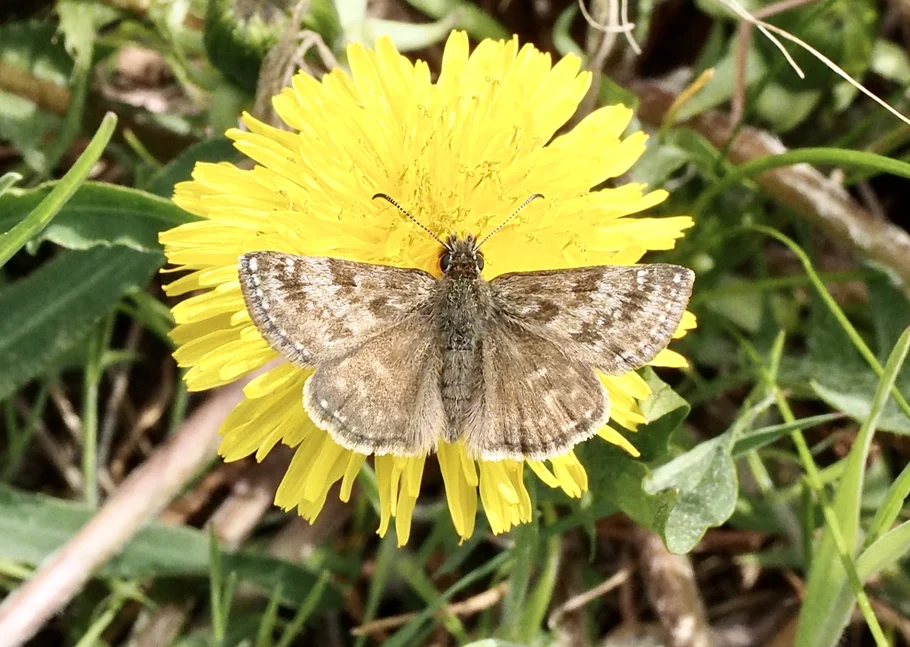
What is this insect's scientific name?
Erynnis tages
